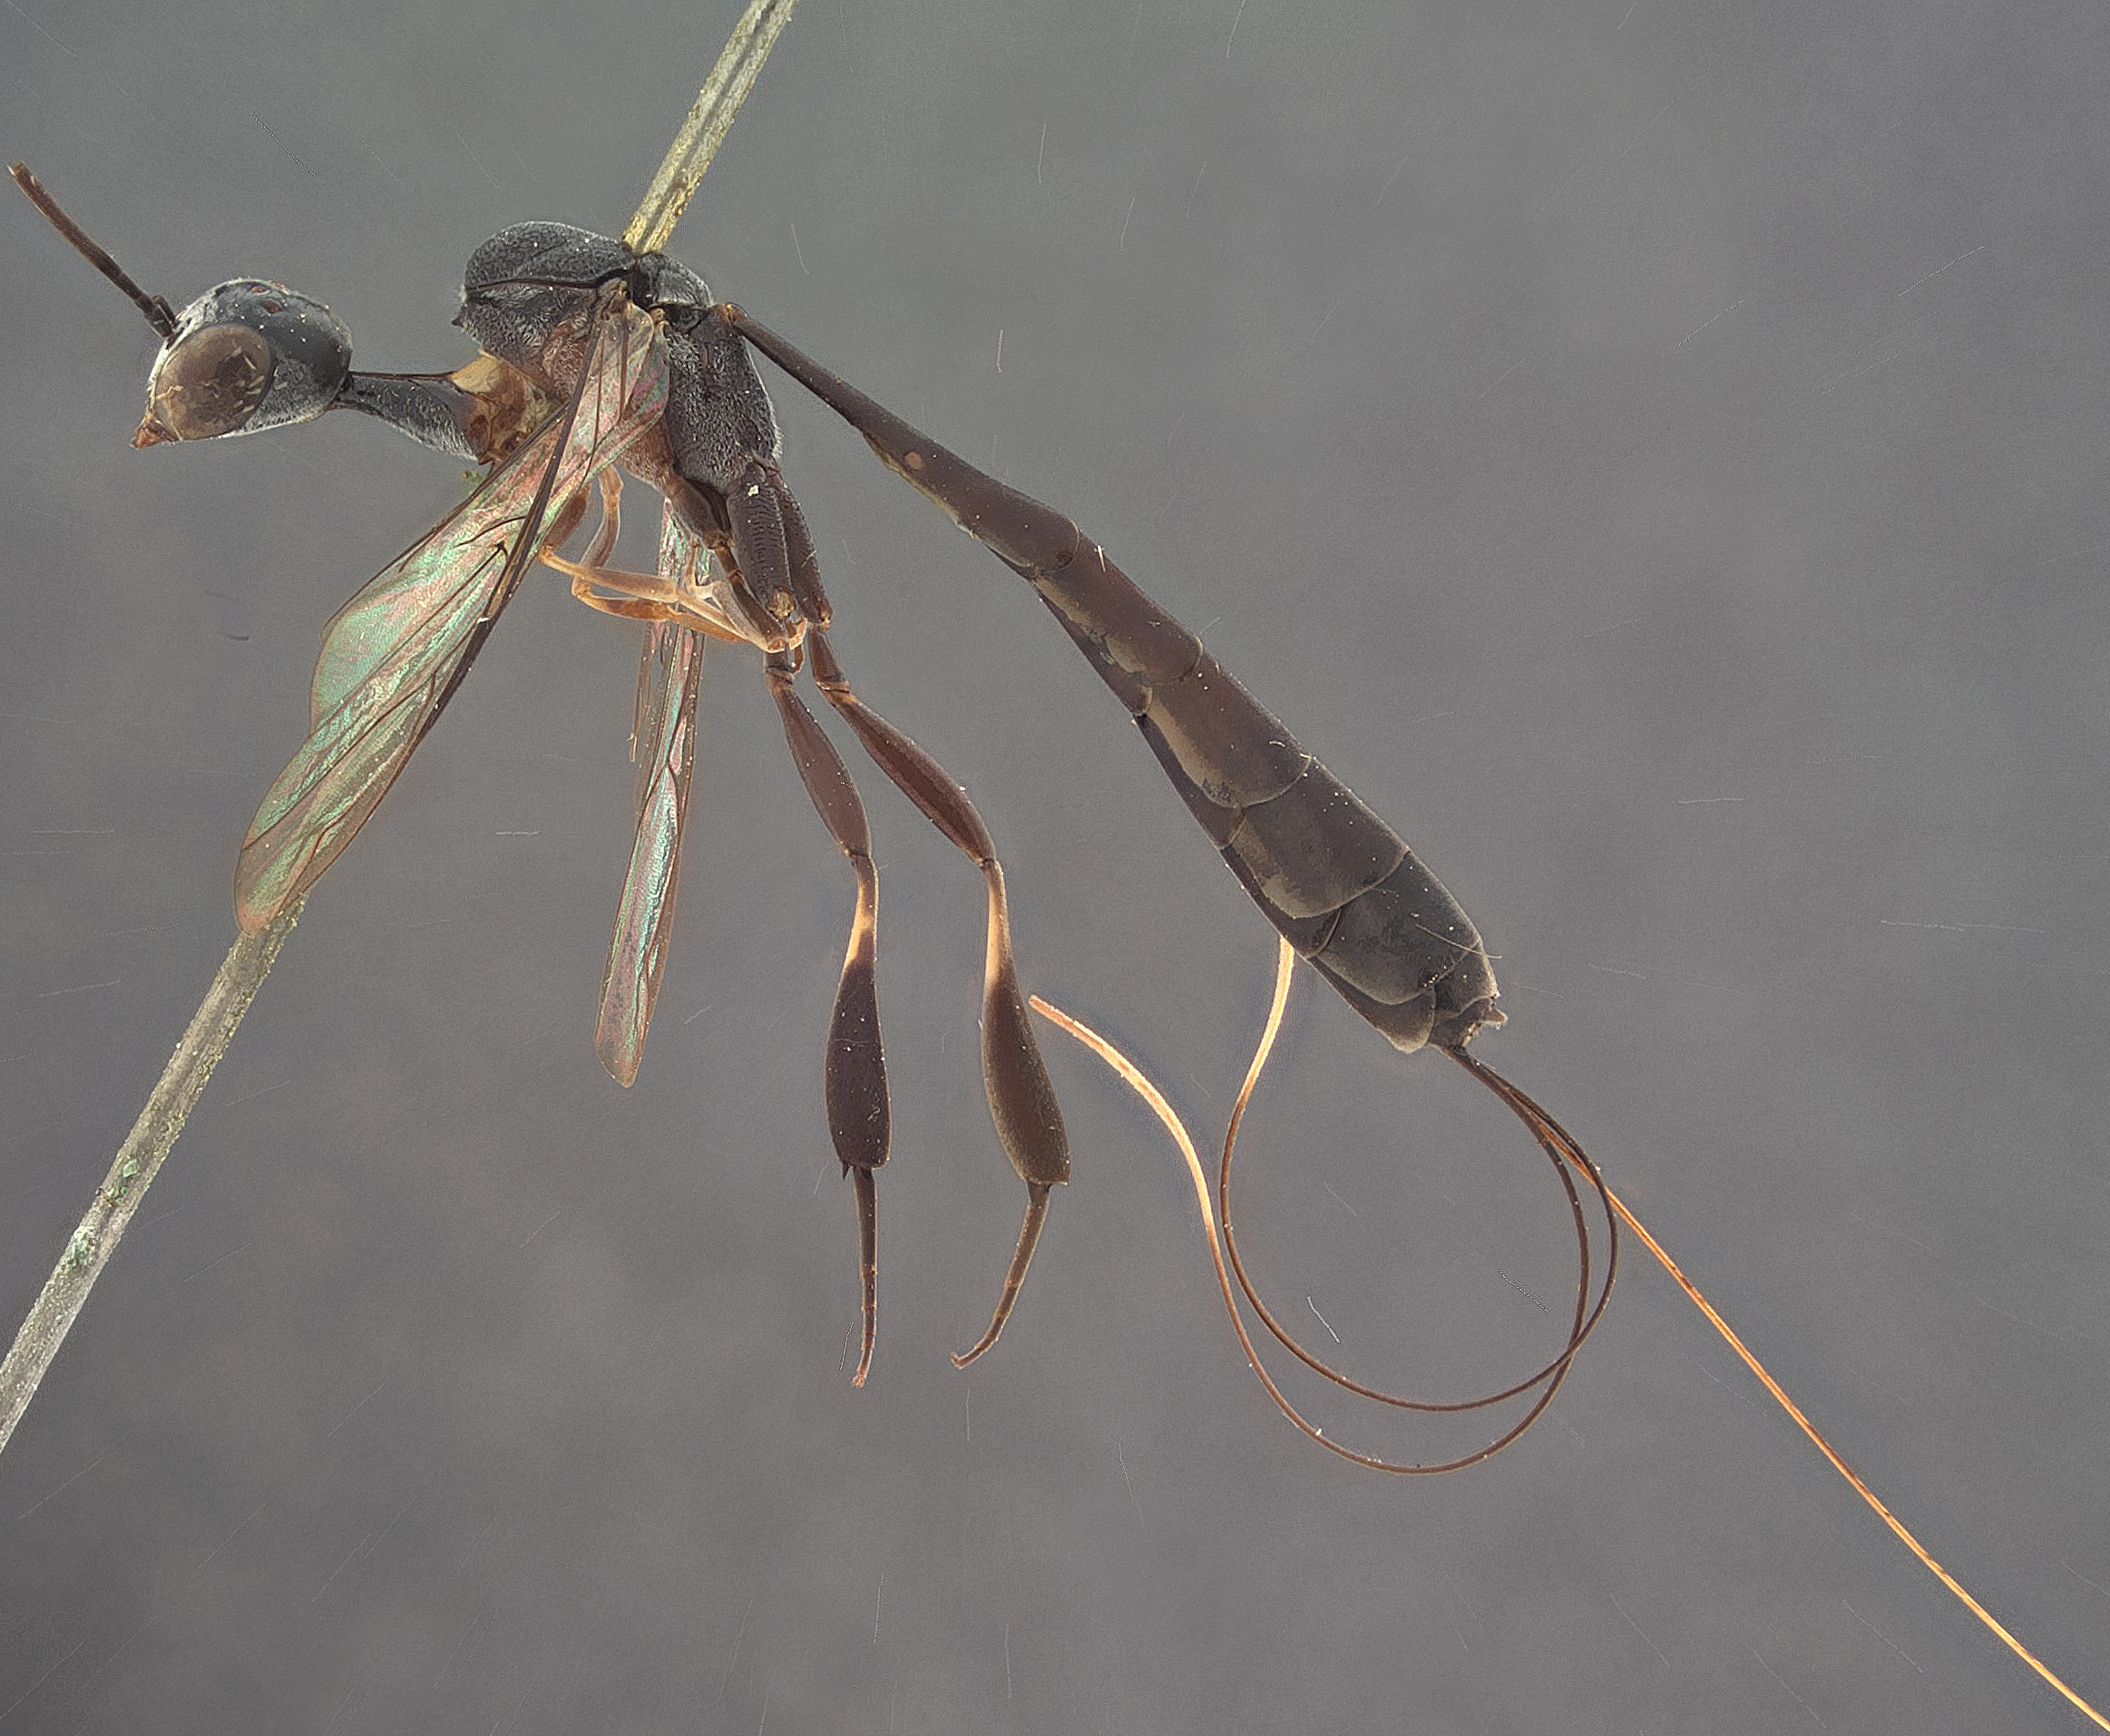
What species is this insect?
Gasteruption luzonense
